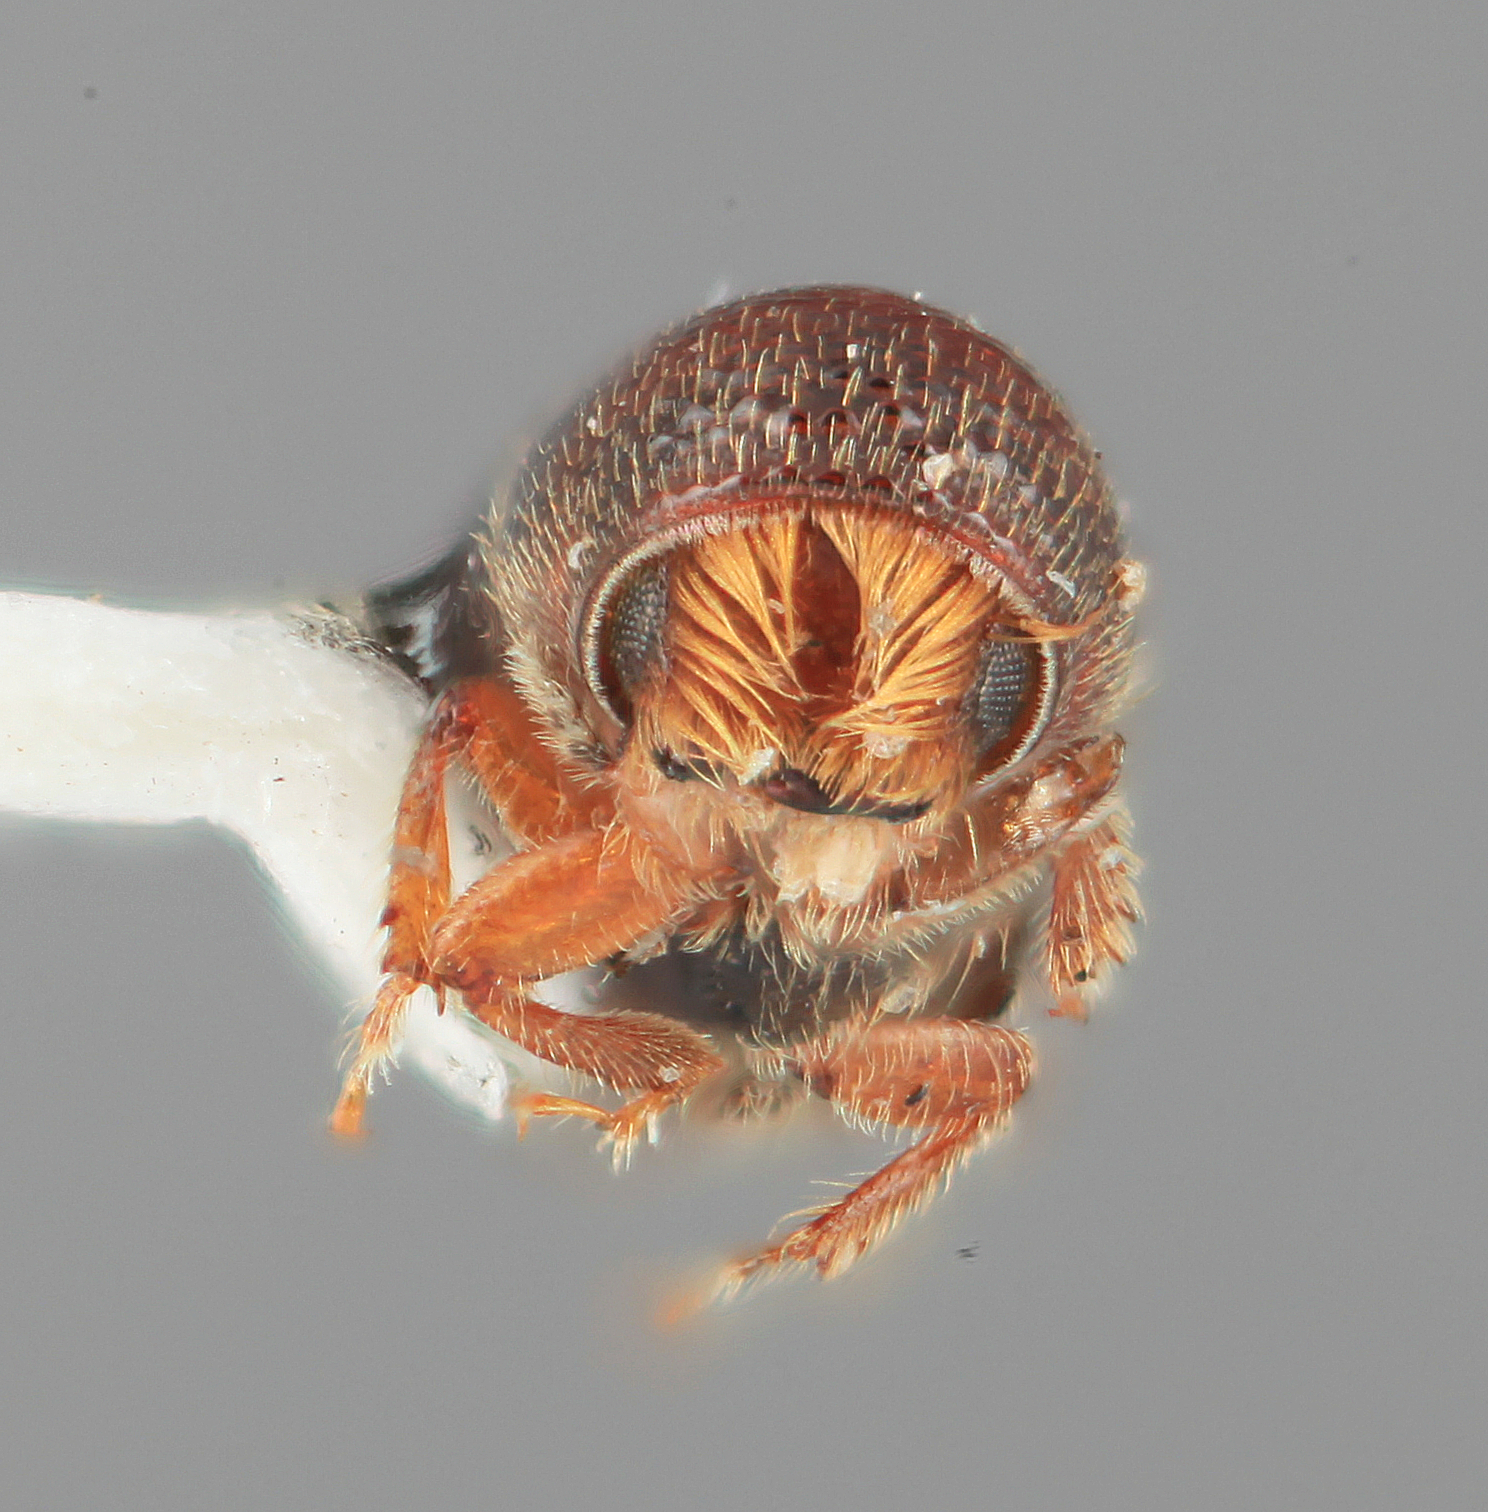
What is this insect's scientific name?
Araptus mirabilis
